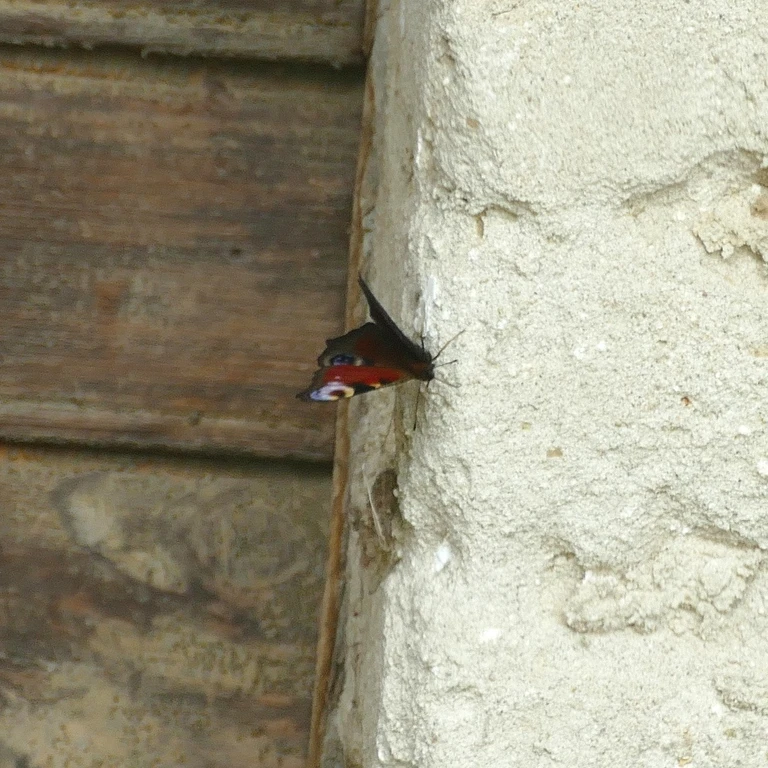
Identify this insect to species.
Aglais io
